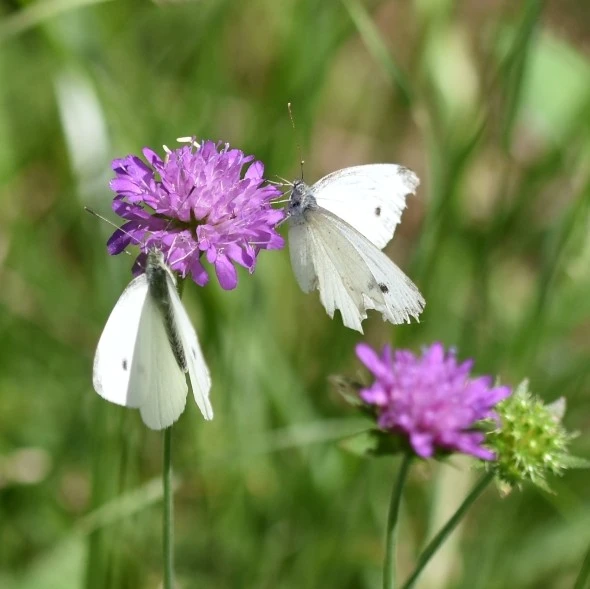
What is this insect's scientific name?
Pieris rapae
